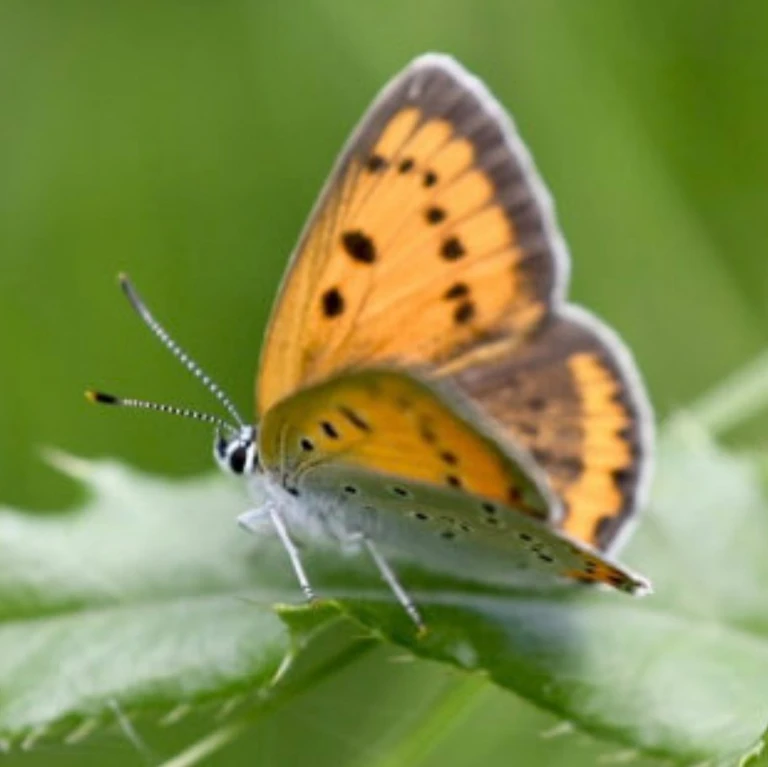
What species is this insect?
Lycaena dispar
